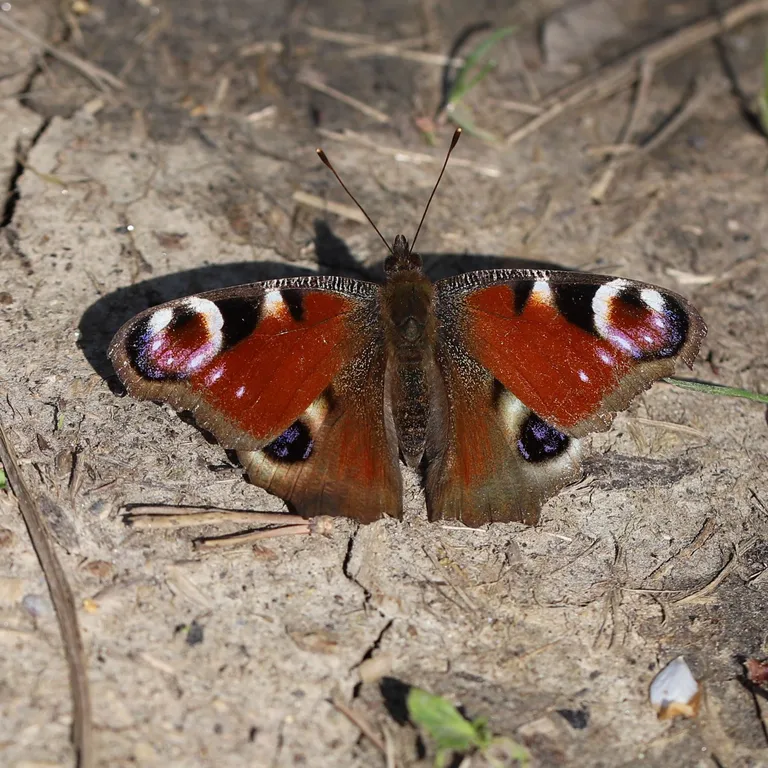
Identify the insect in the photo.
Aglais io
